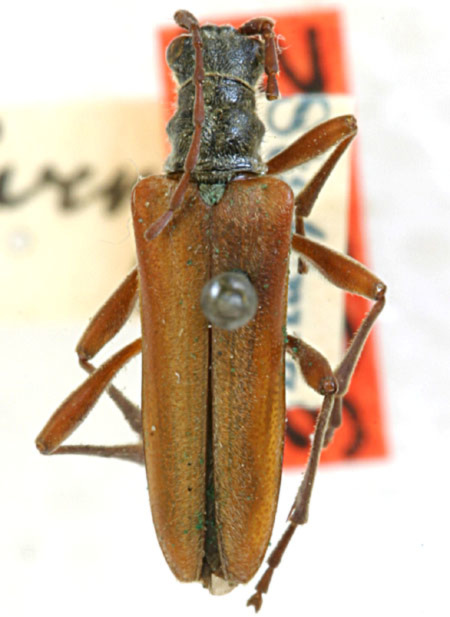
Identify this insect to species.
Stenocorus nubifer (also Stenocorus apiciventris)
